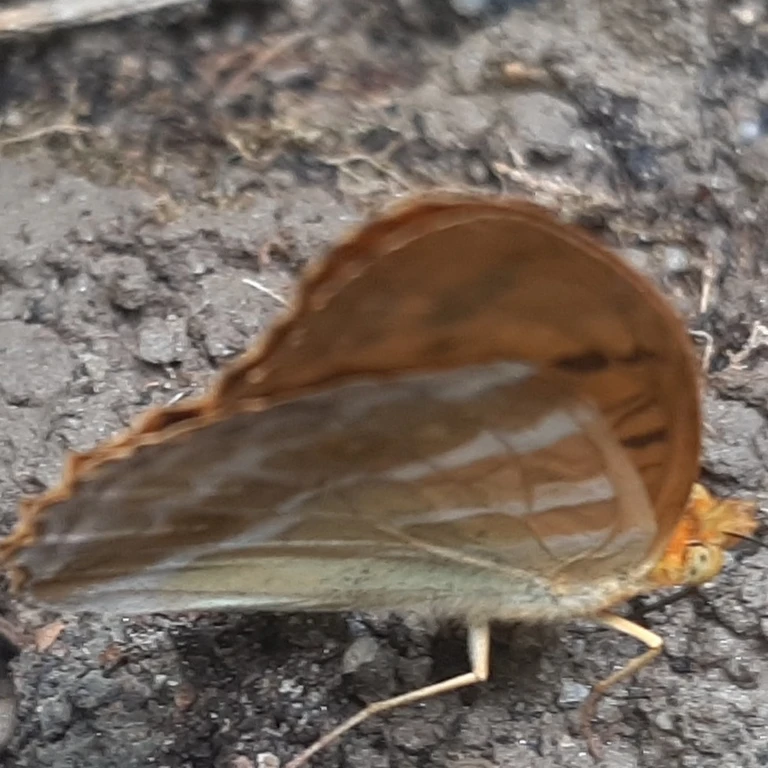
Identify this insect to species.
Argynnis paphia
